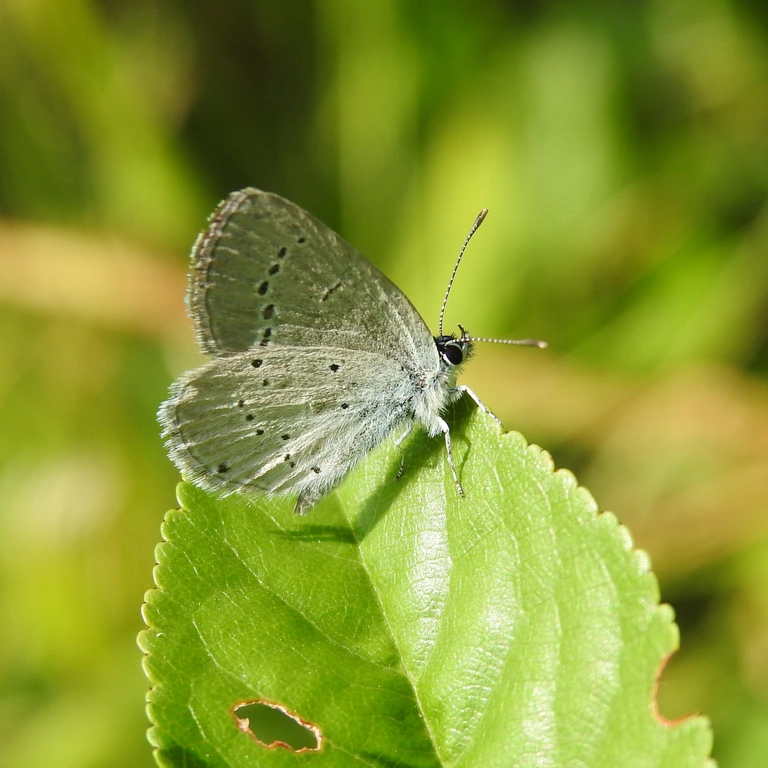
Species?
Cupido minimus
